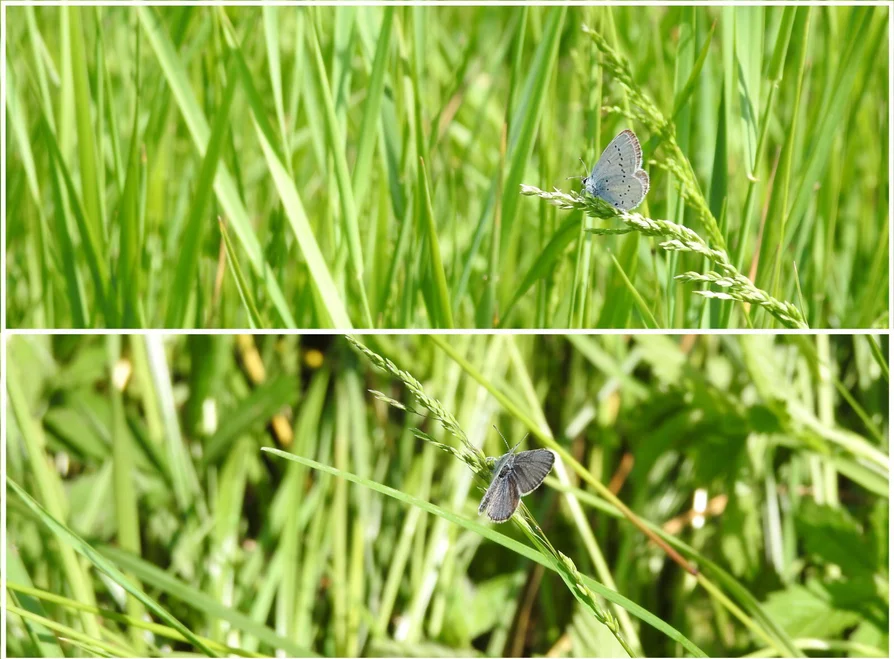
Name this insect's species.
Cupido decolorata (also Elkalyce decolorata)
